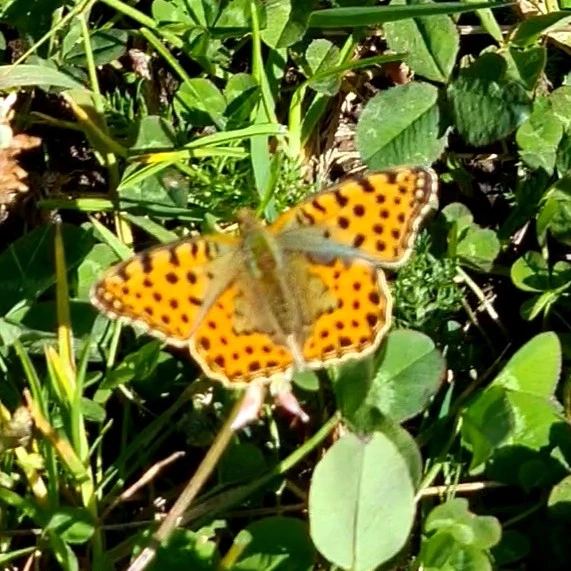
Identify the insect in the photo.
Issoria lathonia
